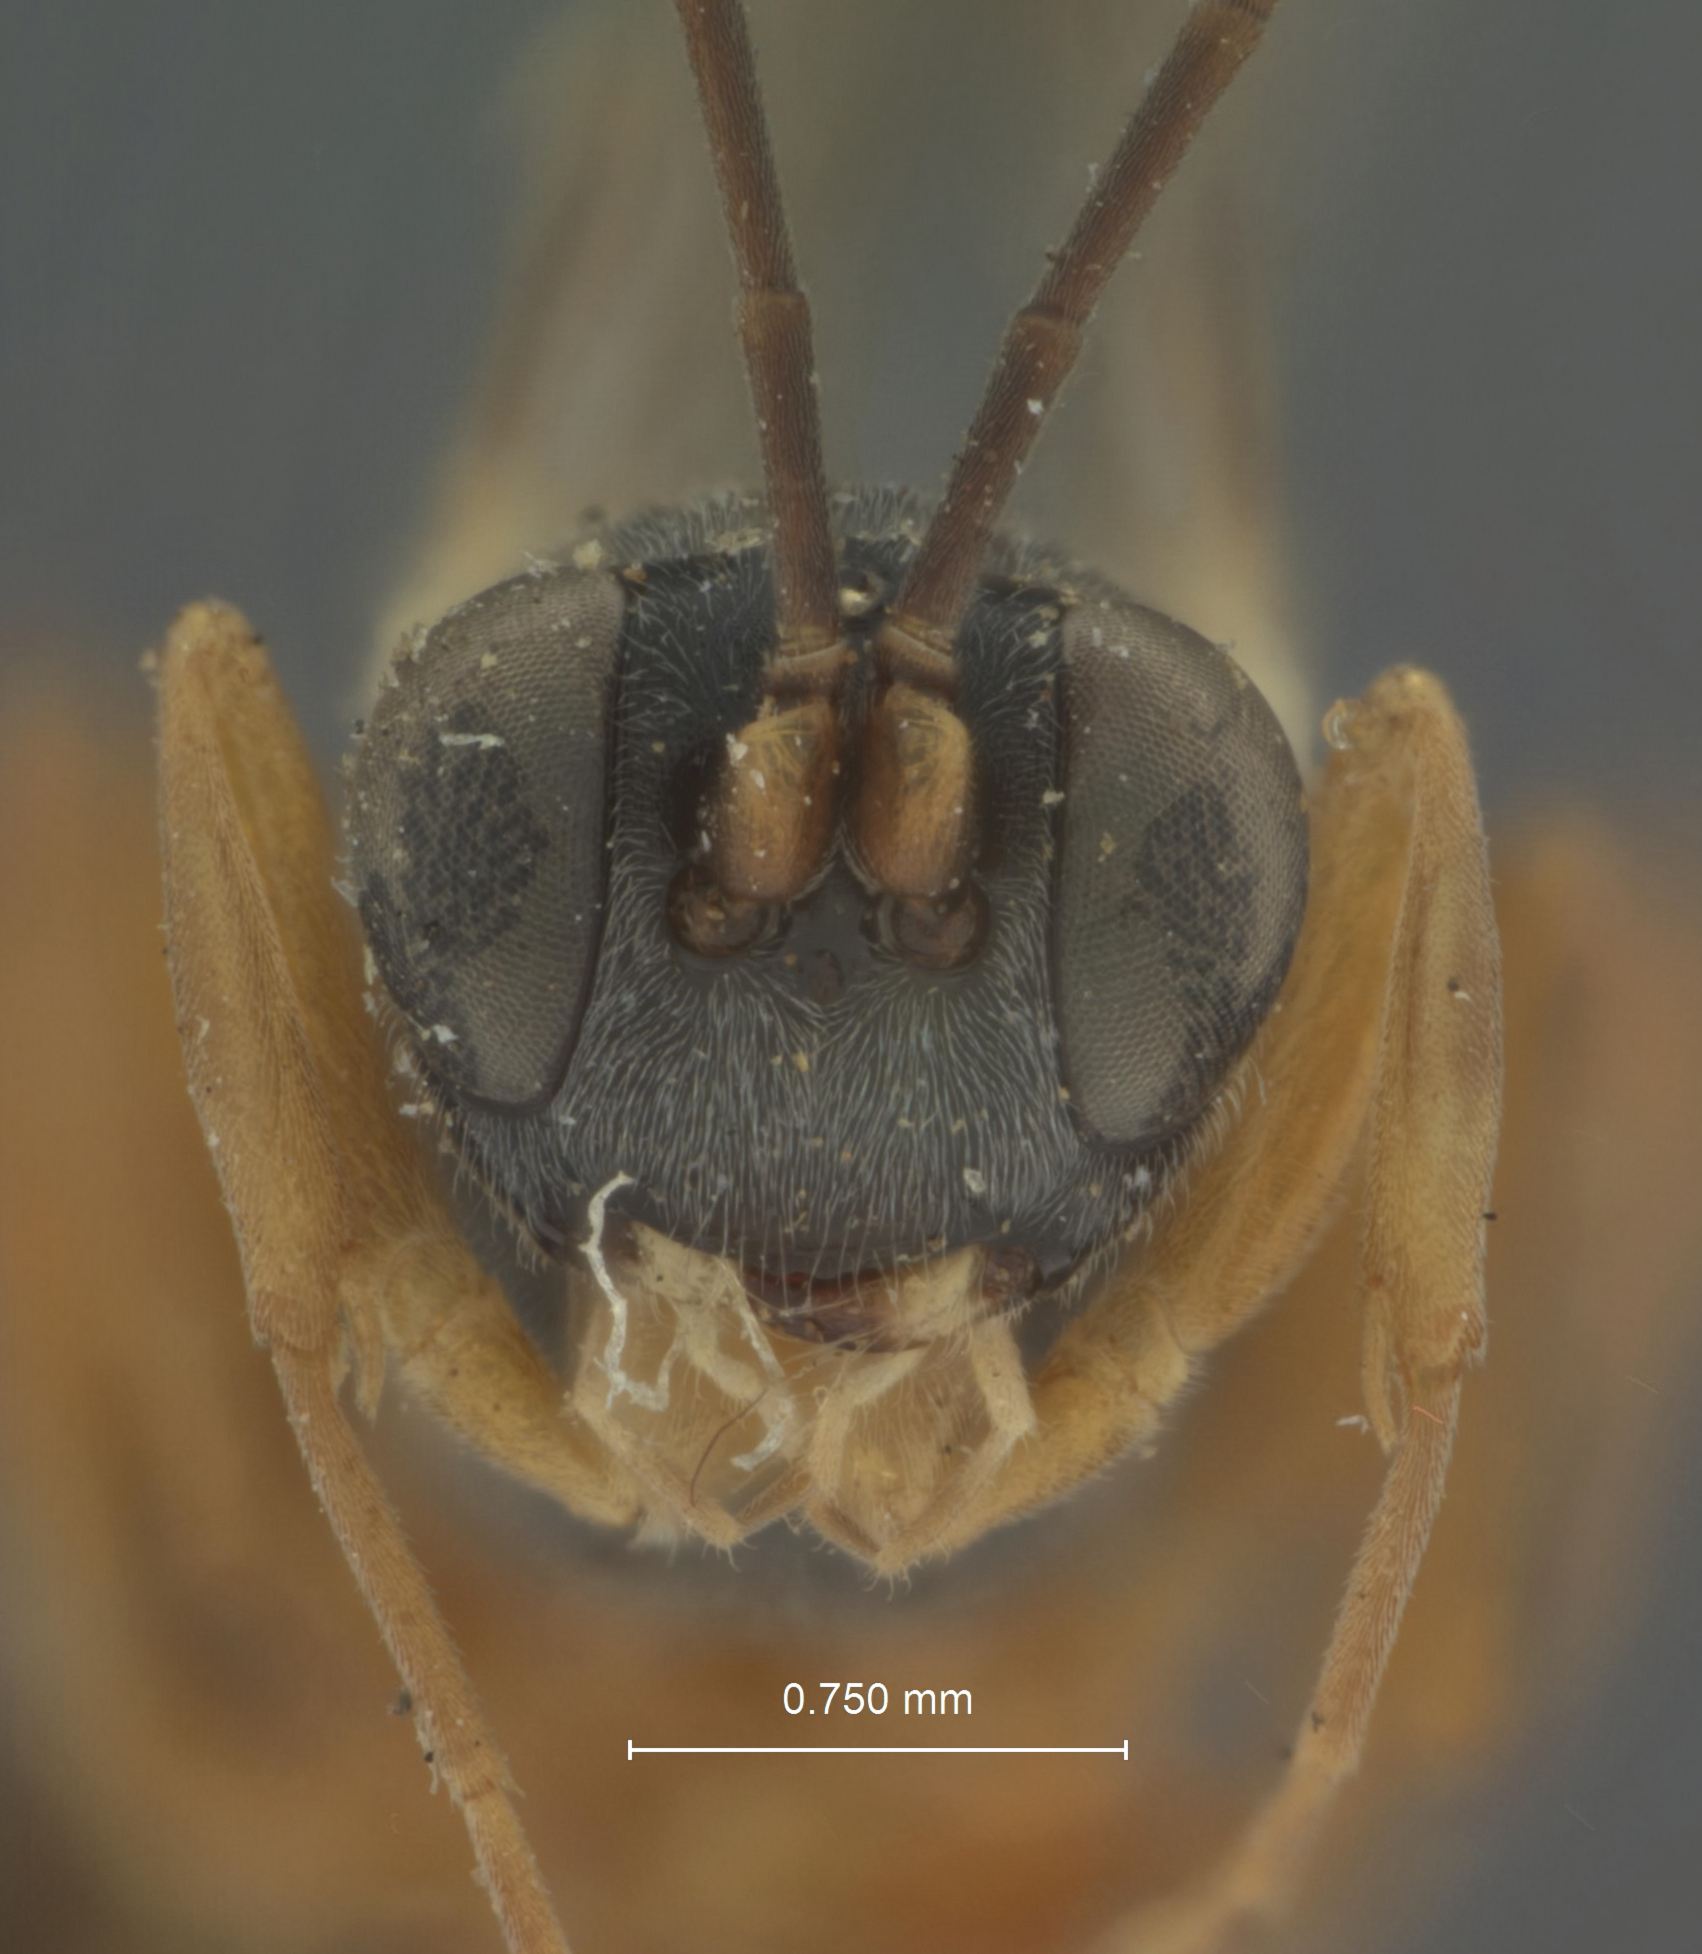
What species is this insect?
Aenoplex betulaecola
